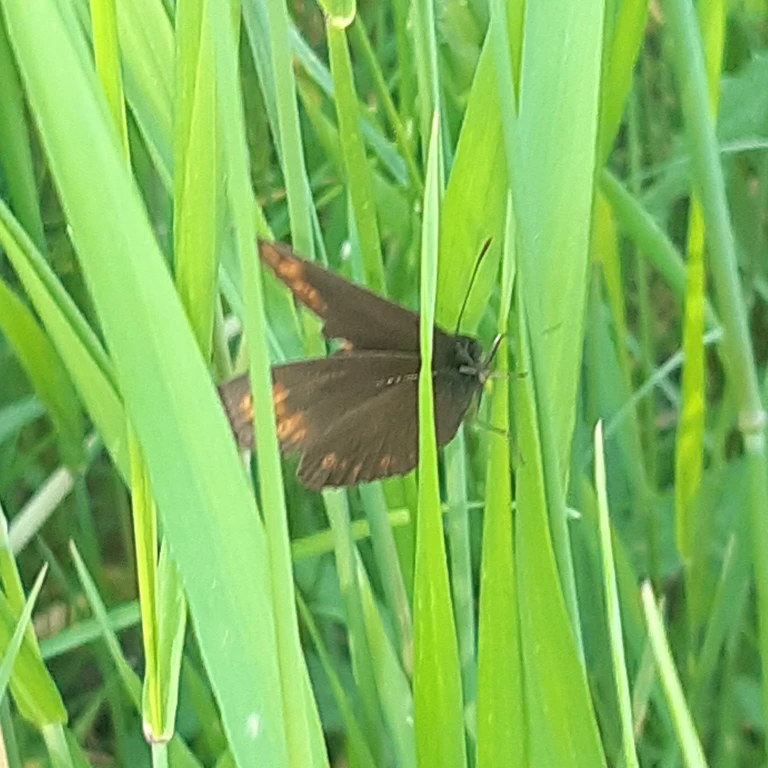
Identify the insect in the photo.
Erebia medusa
